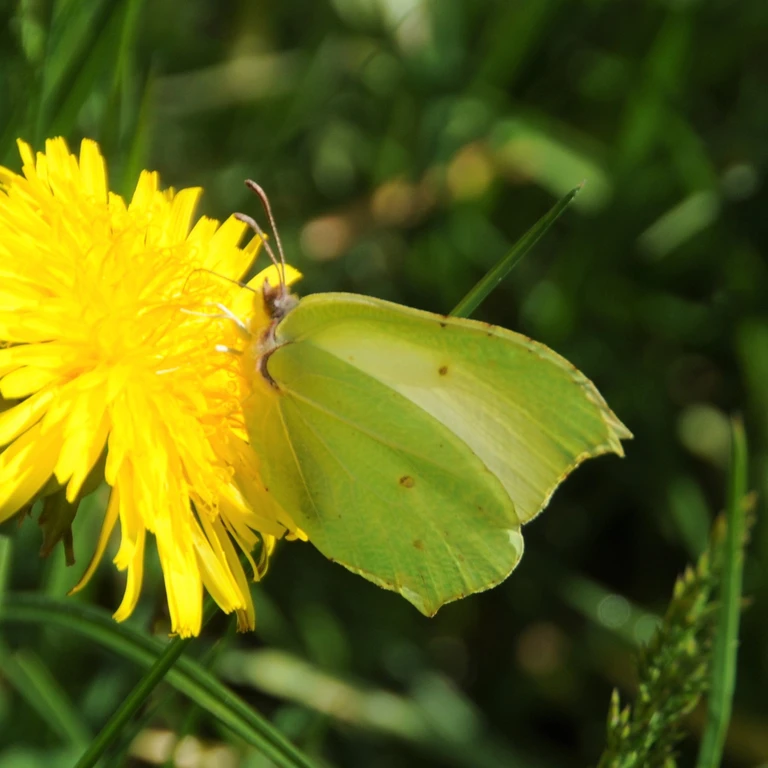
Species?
Gonepteryx rhamni
